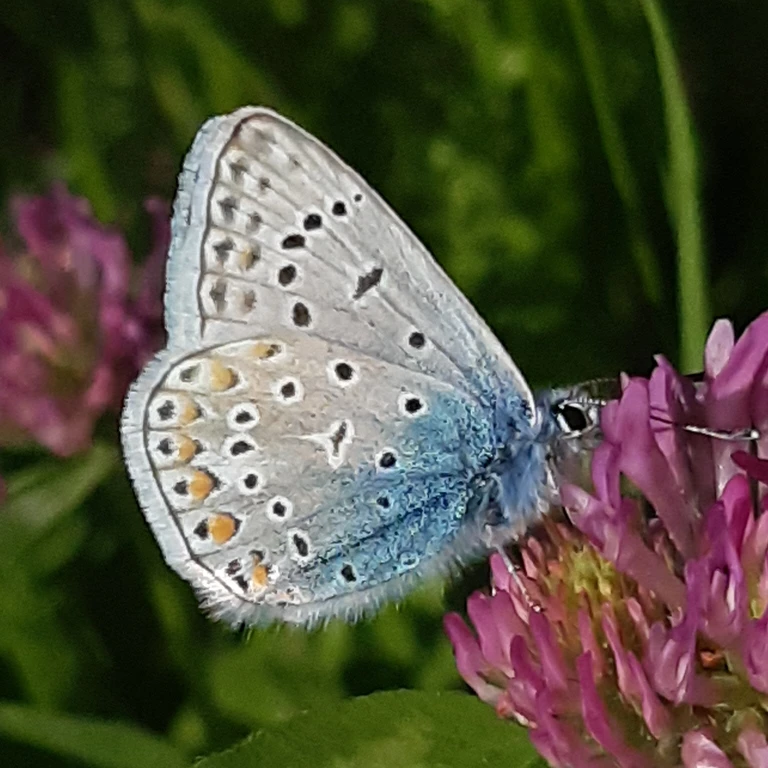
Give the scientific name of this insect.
Polyommatus icarus
